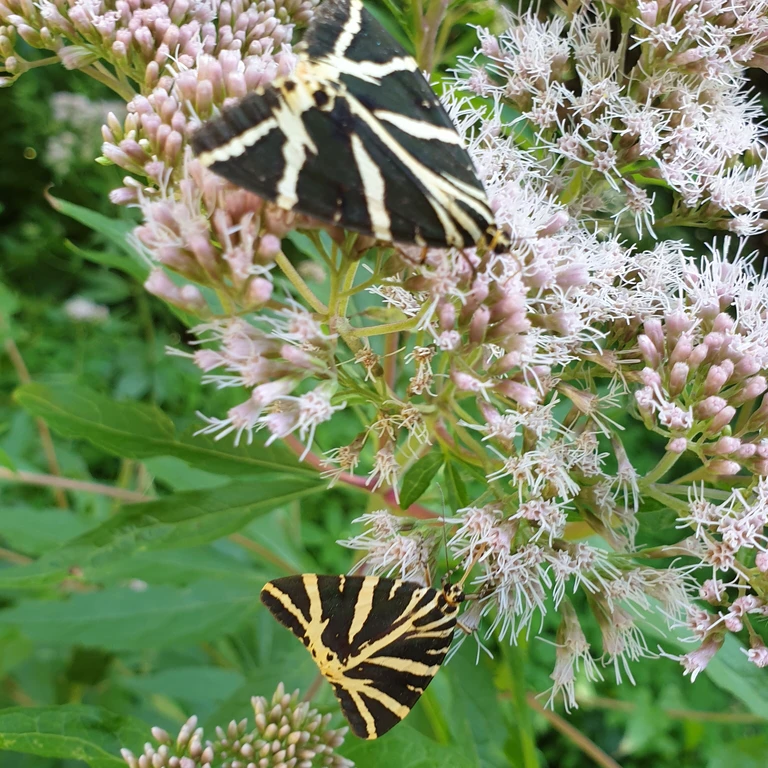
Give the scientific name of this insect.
Euplagia quadripunctaria
